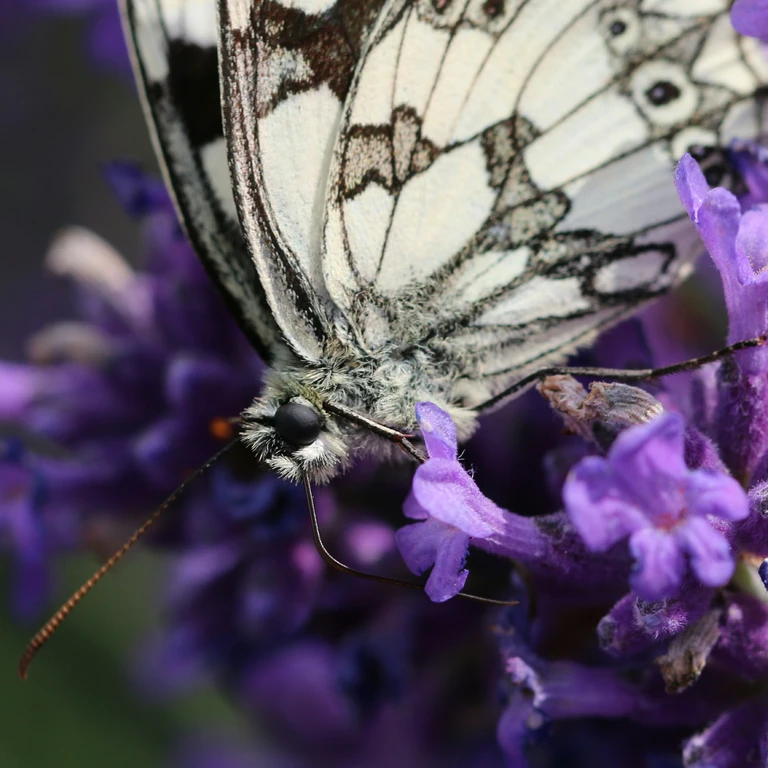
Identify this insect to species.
Melanargia galathea
